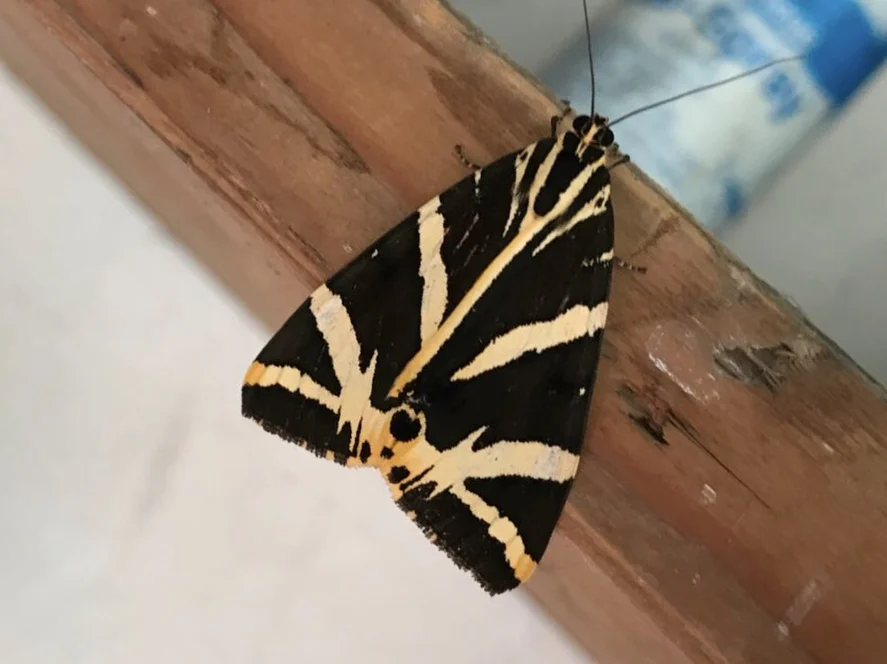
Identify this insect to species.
Euplagia quadripunctaria
